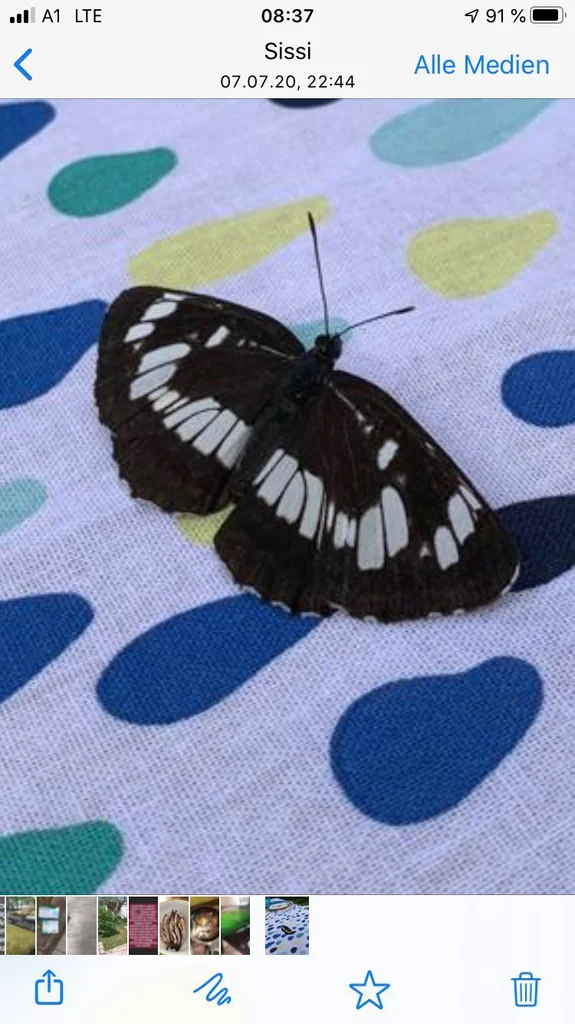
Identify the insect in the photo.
Neptis rivularis
